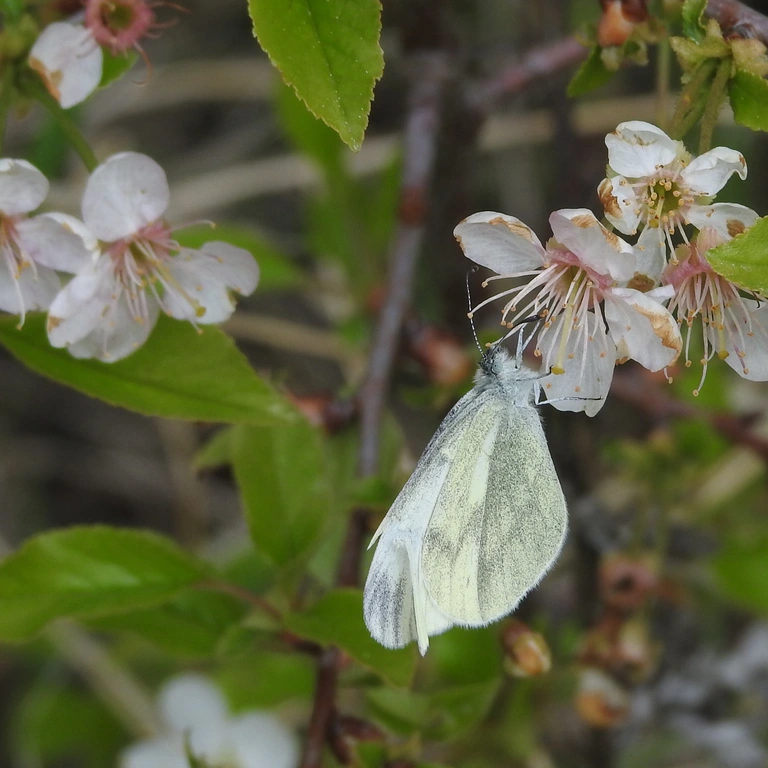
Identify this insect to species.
Leptidea sinapis/juvernica
